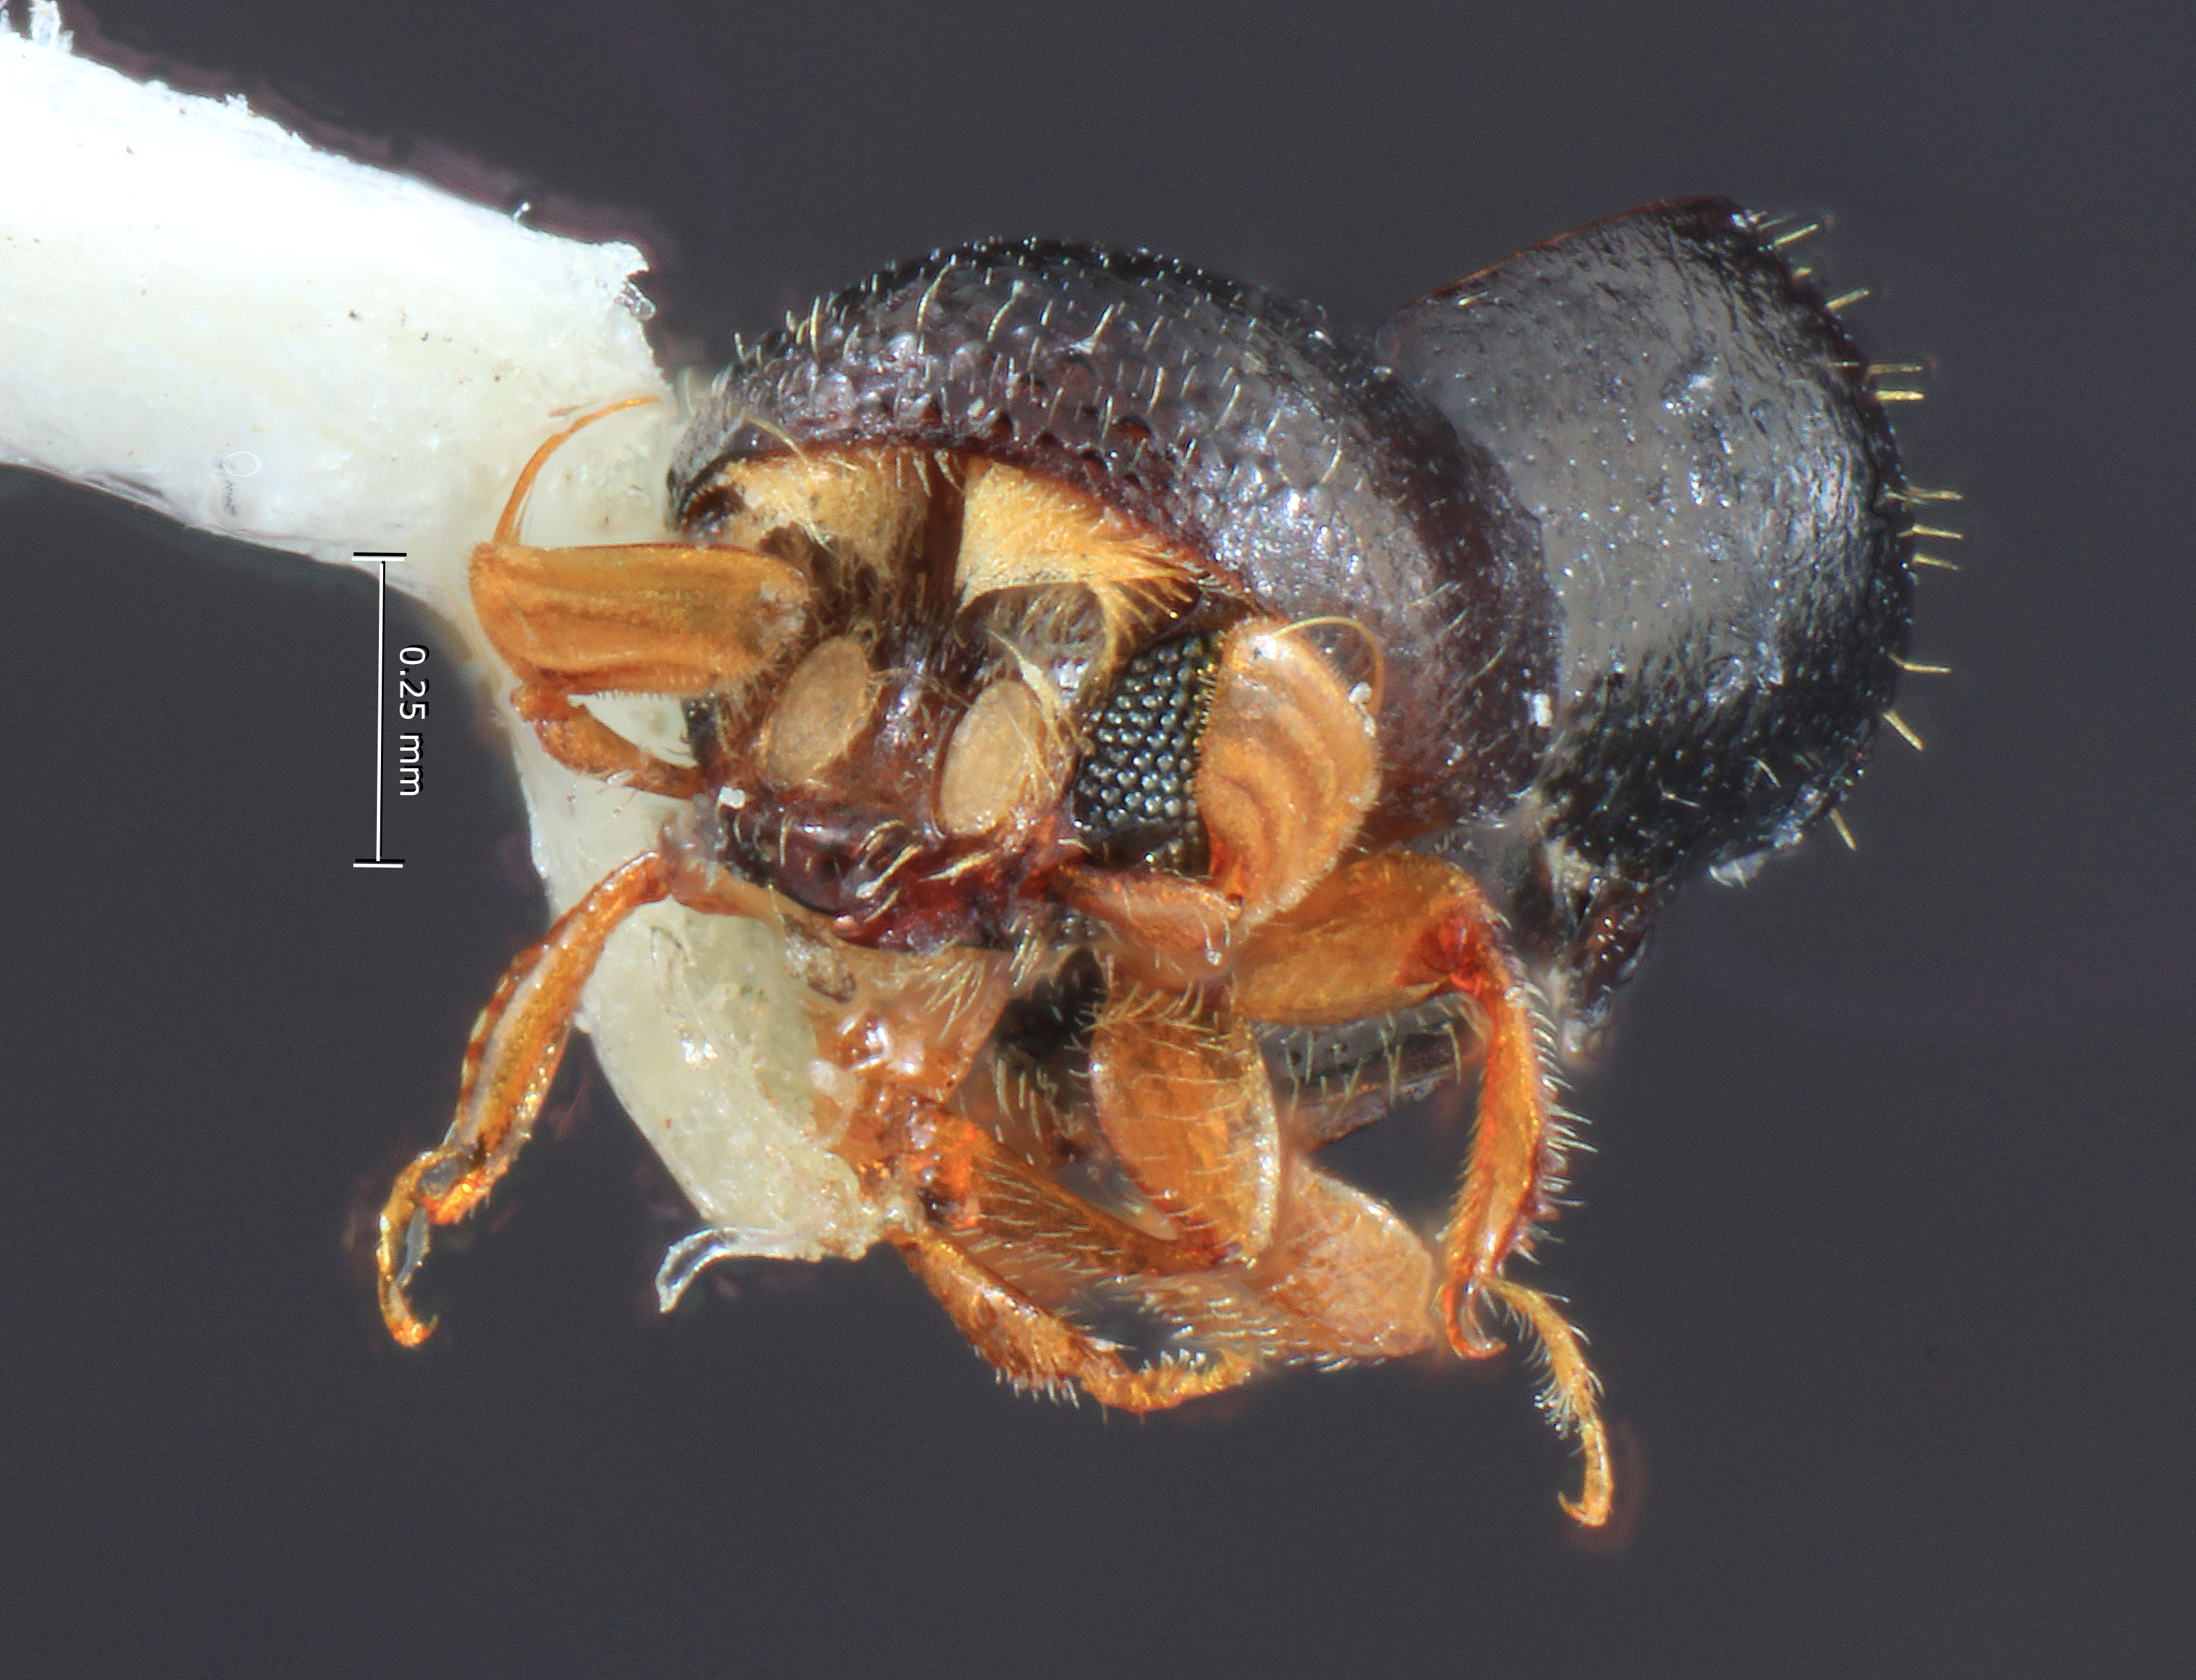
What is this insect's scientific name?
Corthylus ingaensis
